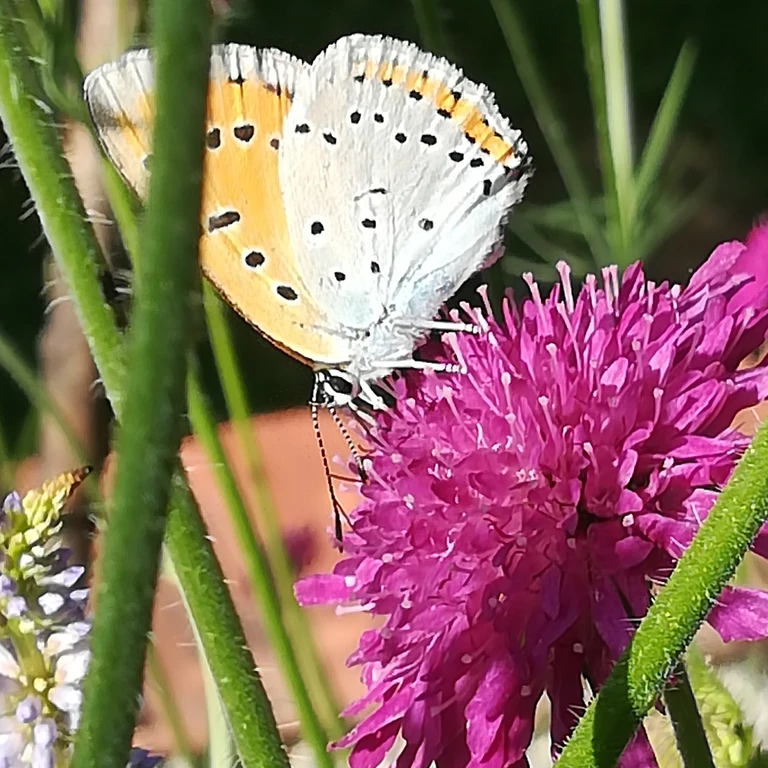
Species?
Lycaena dispar
